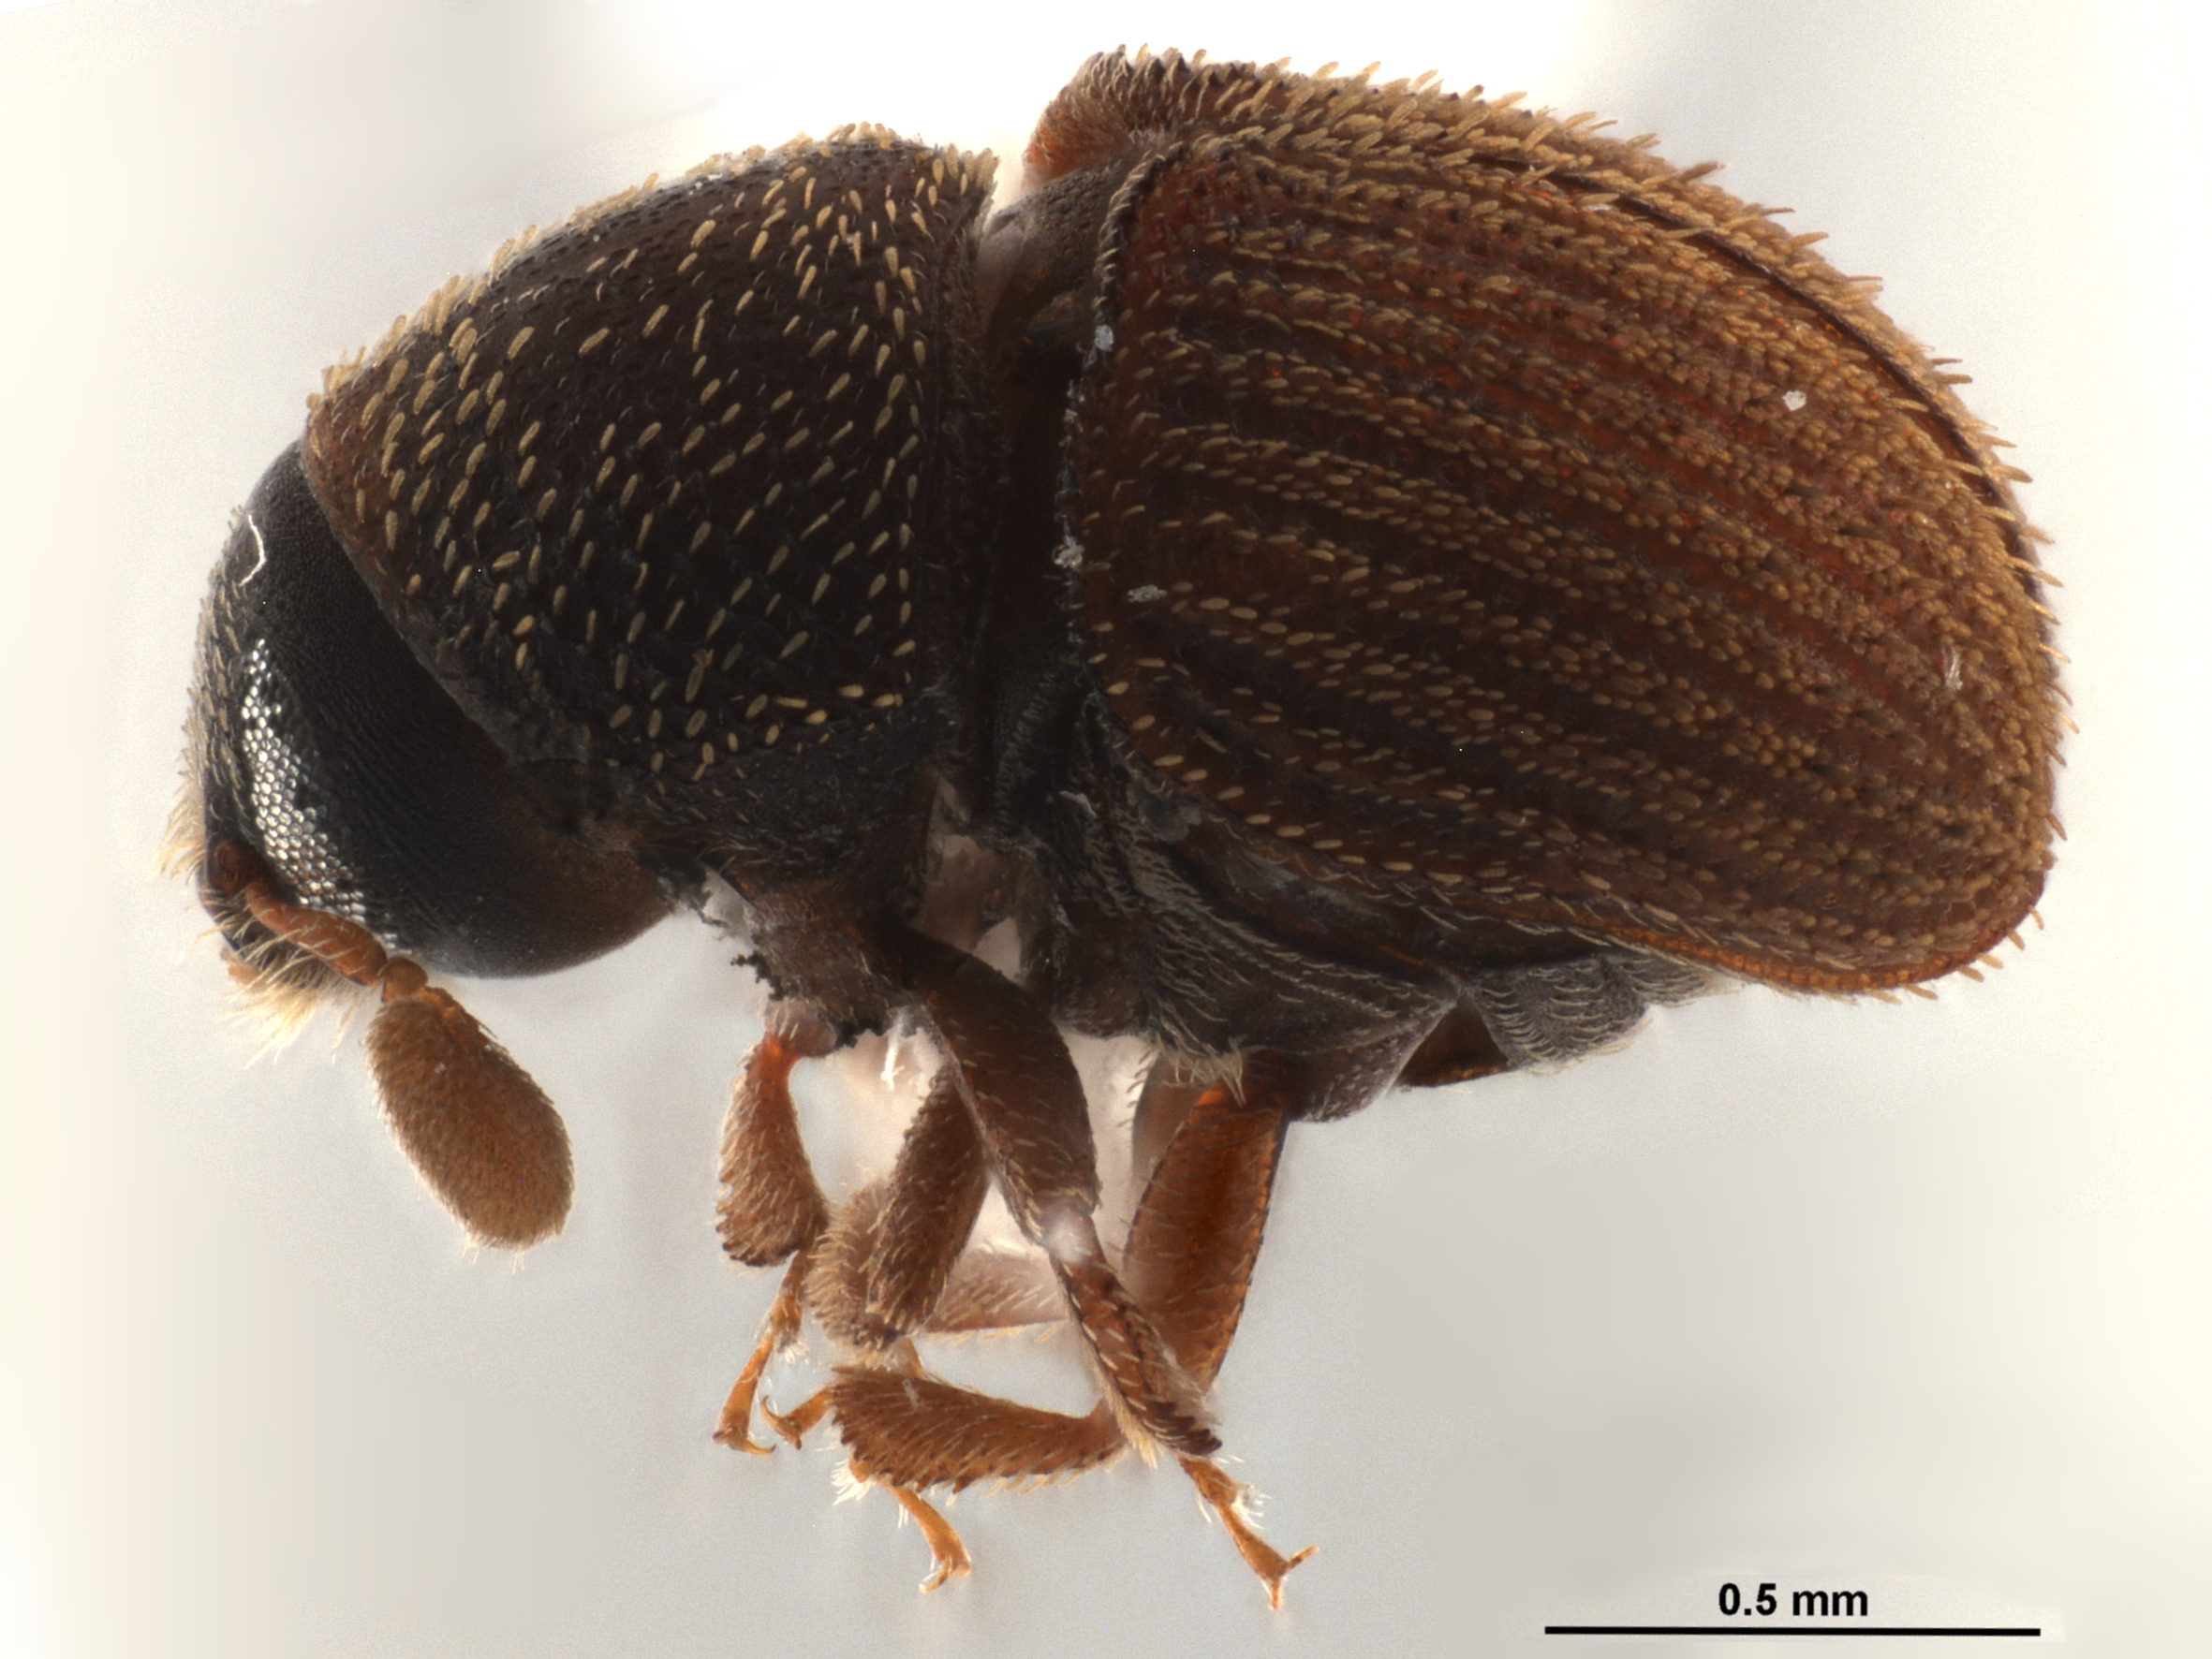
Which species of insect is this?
Chramesus acacicolens
